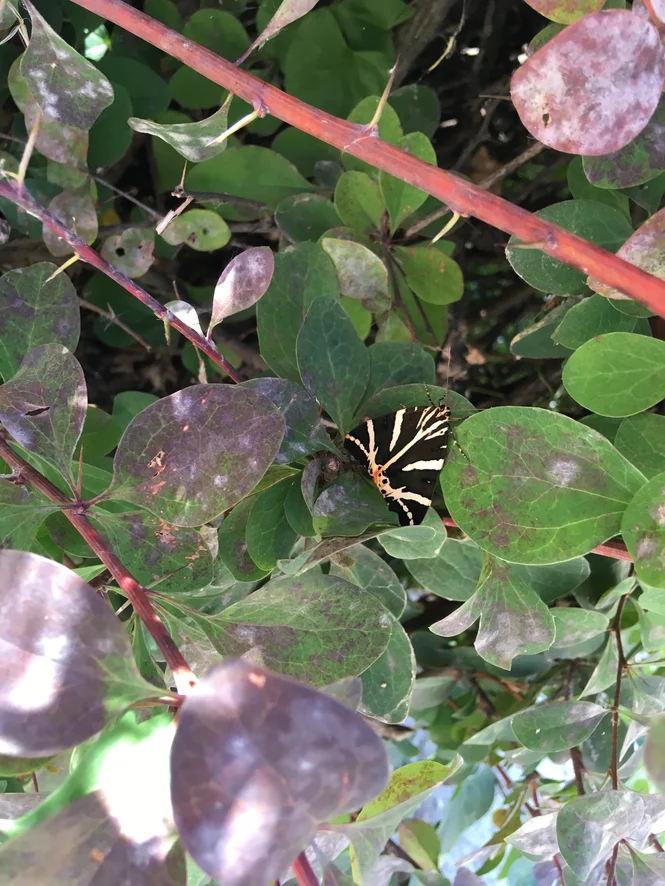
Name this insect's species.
Euplagia quadripunctaria
